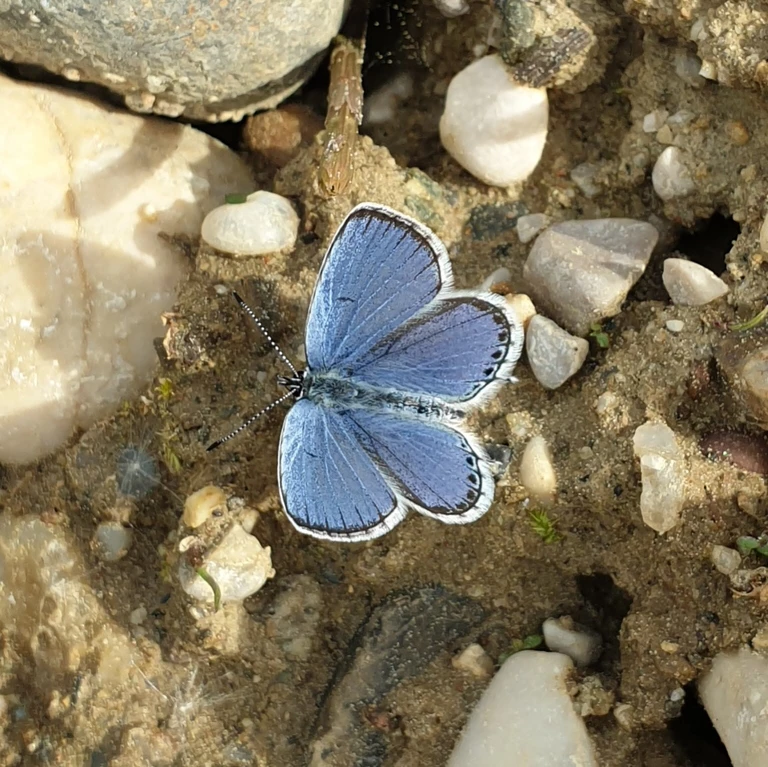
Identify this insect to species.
Cupido argiades (also Elkalyce argiades)
